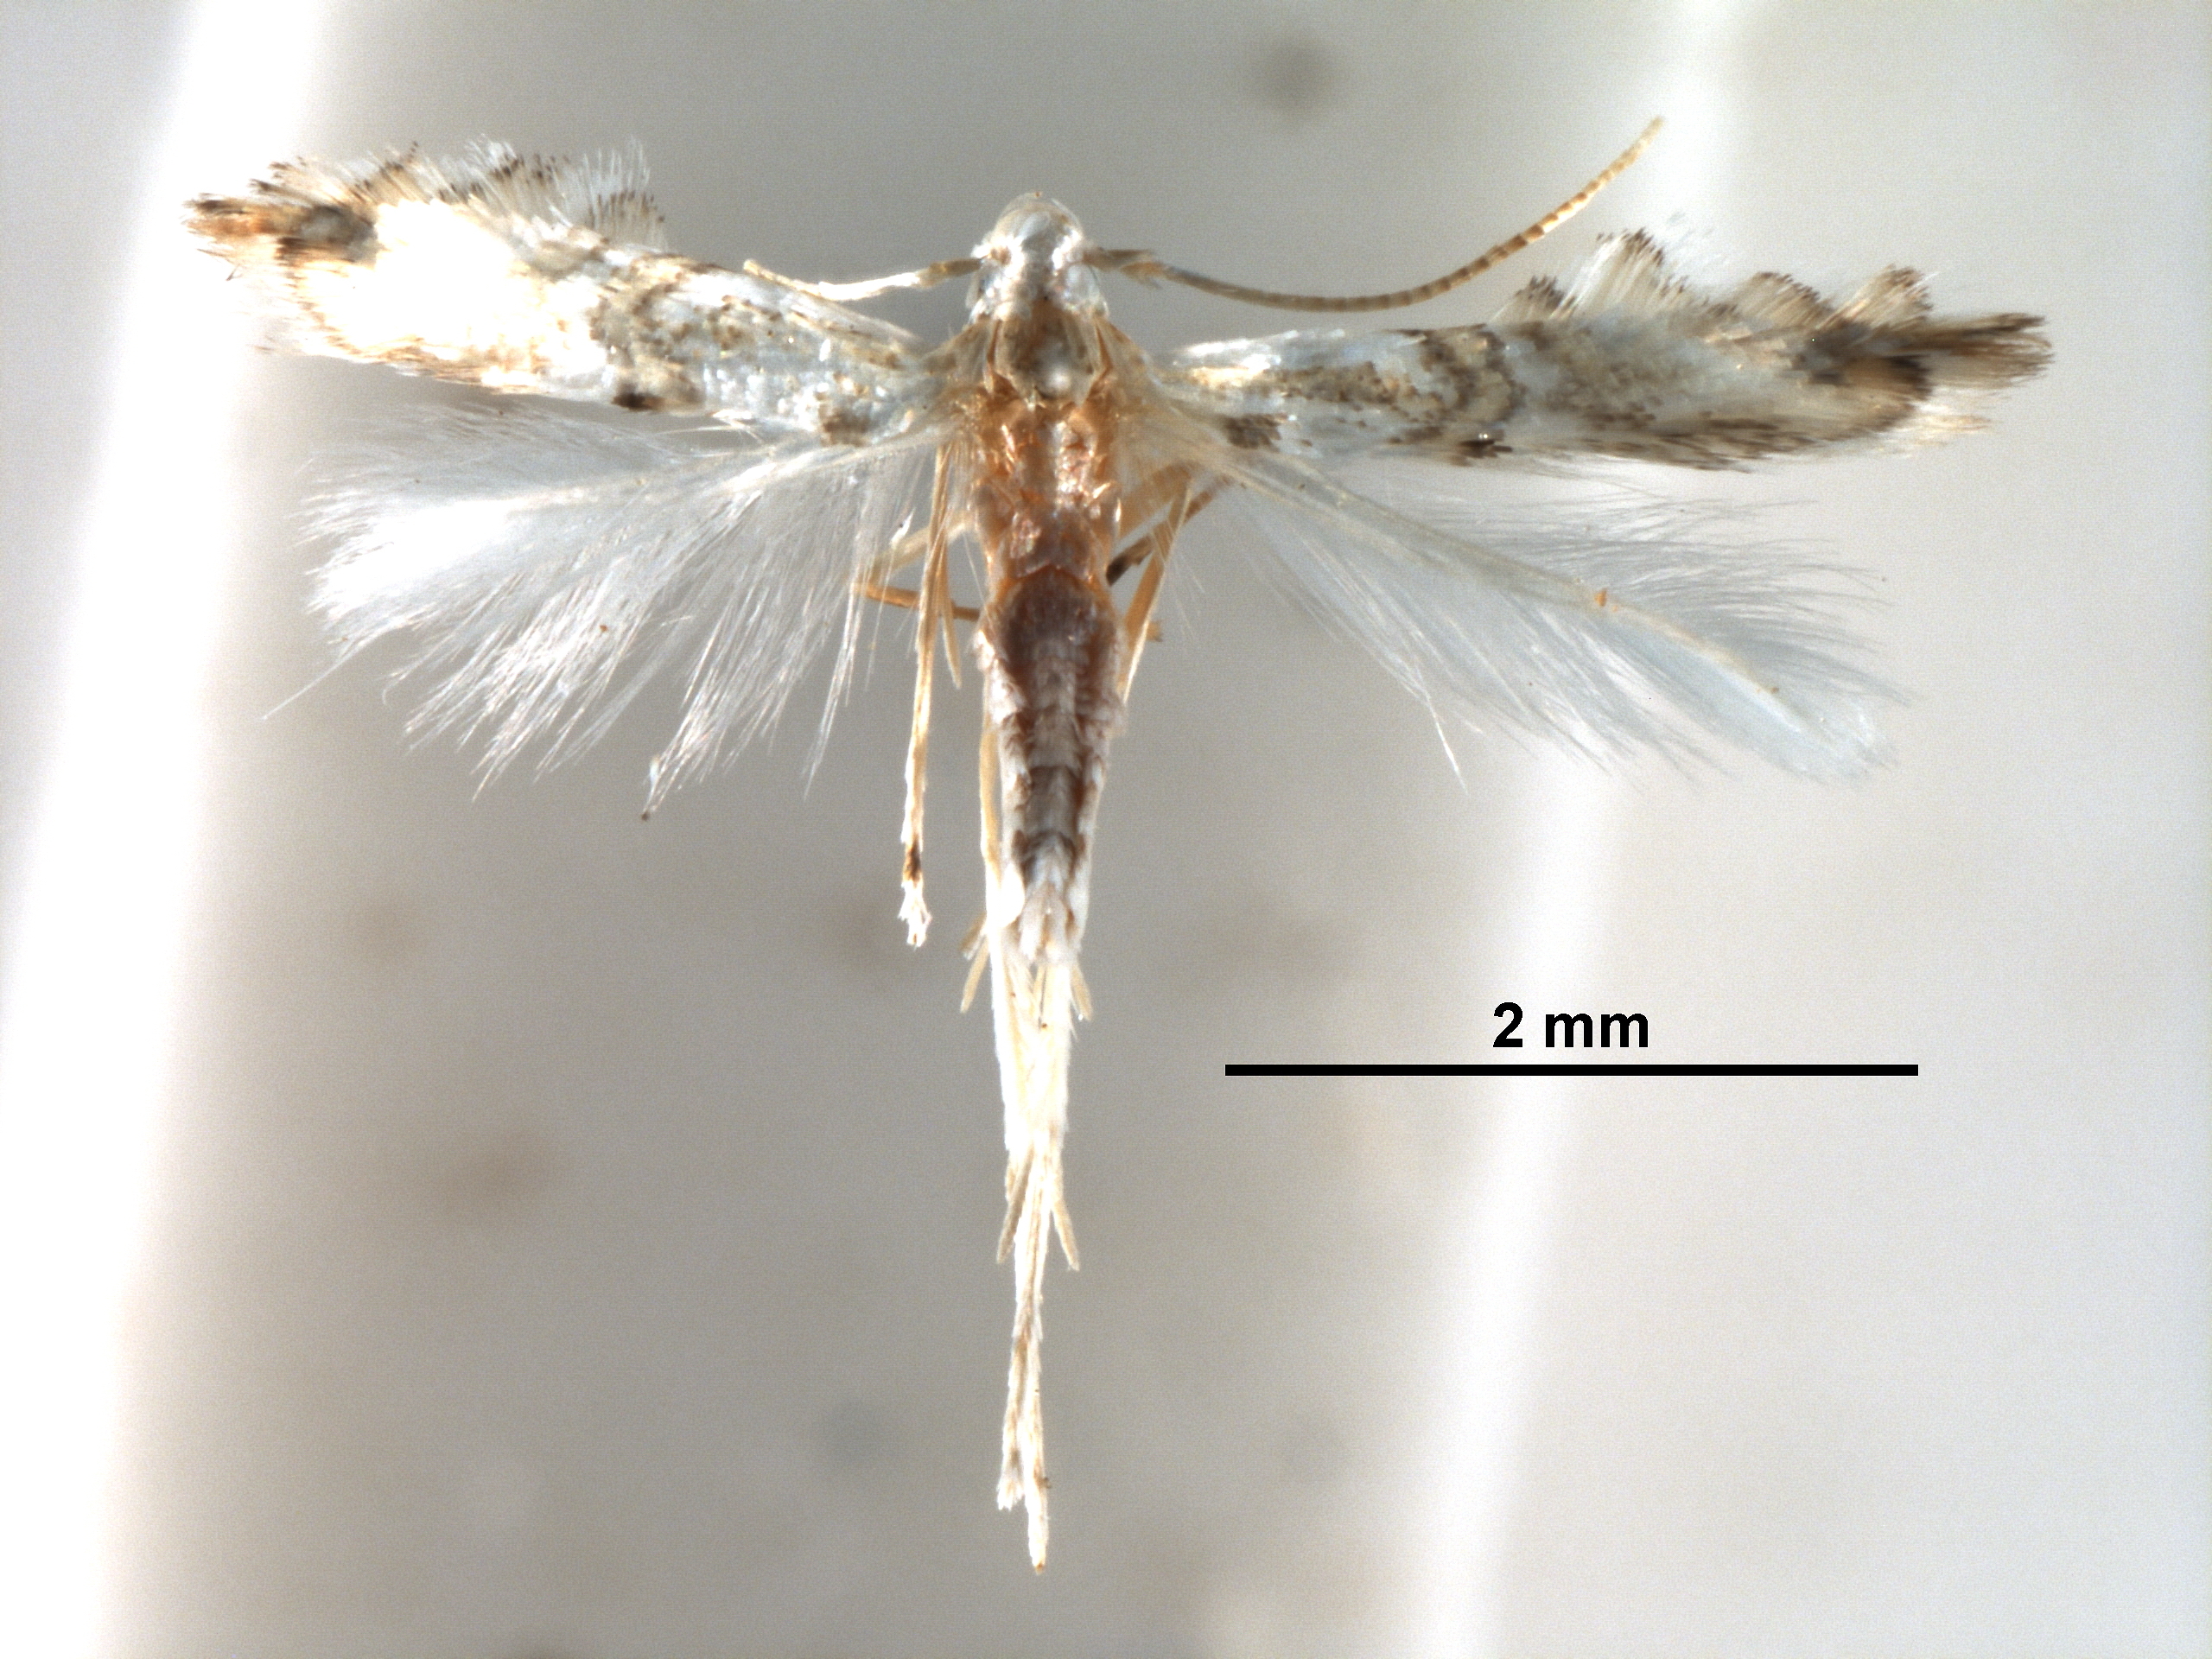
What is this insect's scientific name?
Phyllocnistis trichiliae
